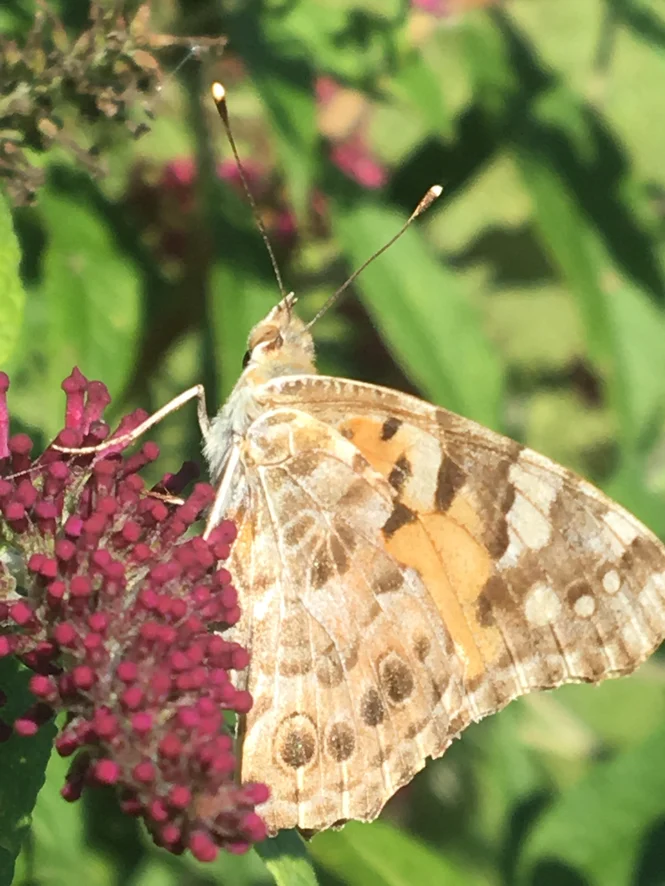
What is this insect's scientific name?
Vanessa cardui
